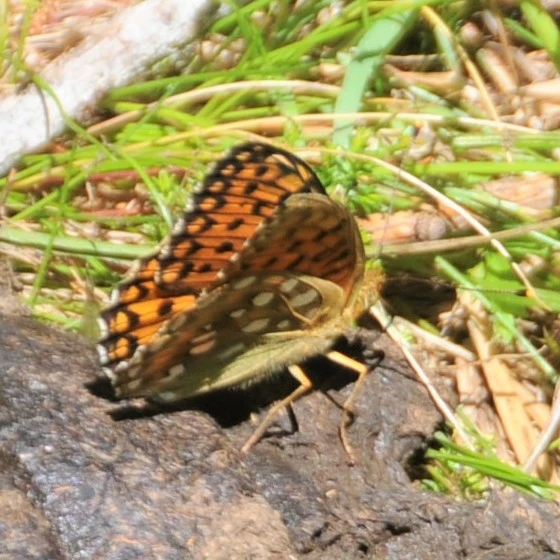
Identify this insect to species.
Speyeria aglaja
